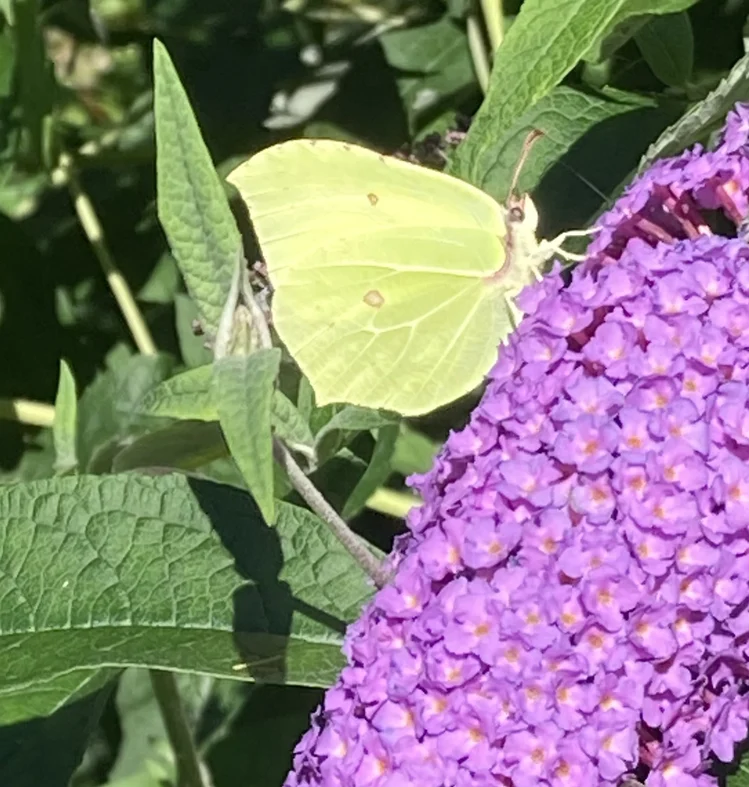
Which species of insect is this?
Gonepteryx rhamni
